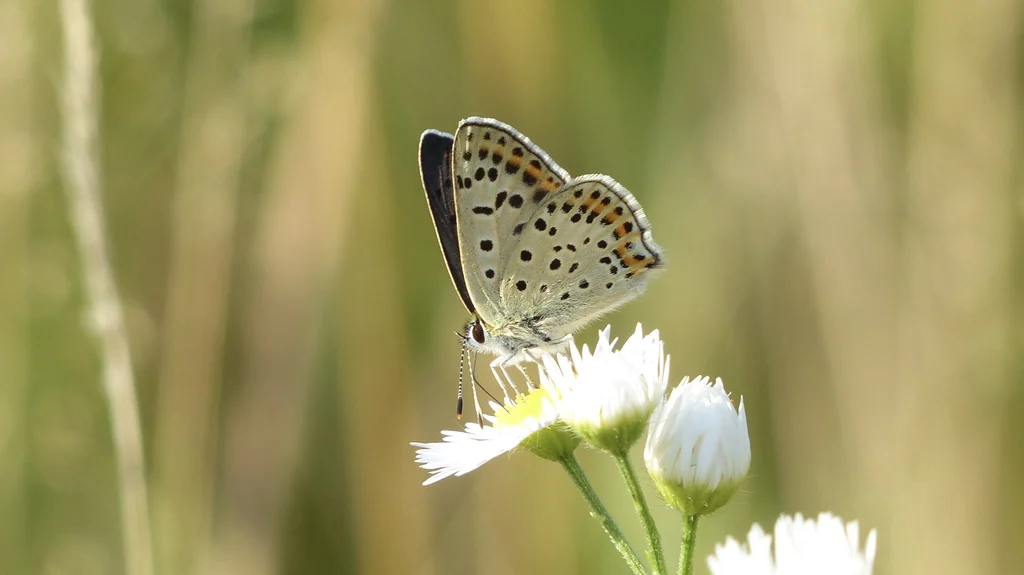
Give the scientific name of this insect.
Lycaena tityrus (also Loweia tityrus)
